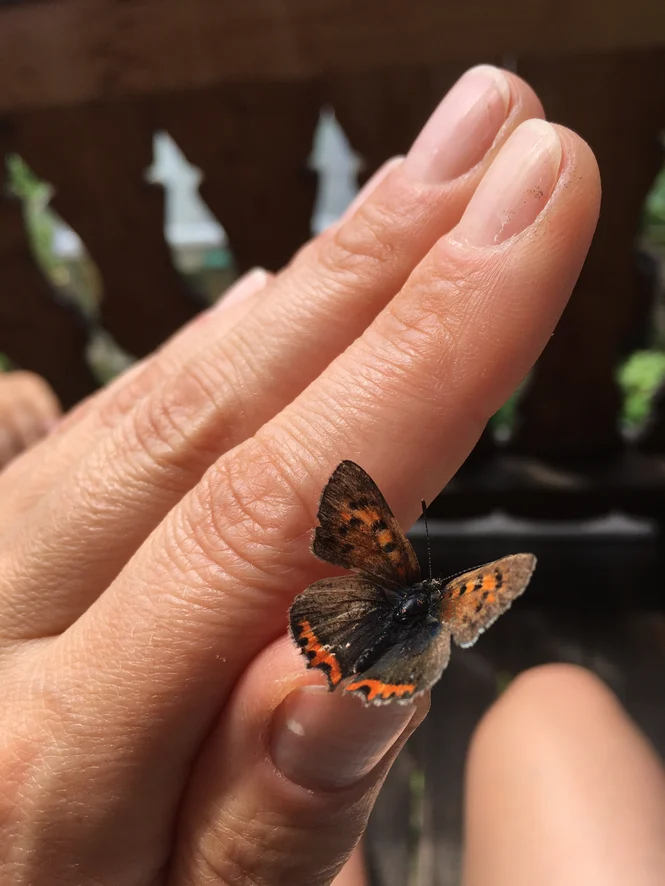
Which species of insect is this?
Lycaena phlaeas
